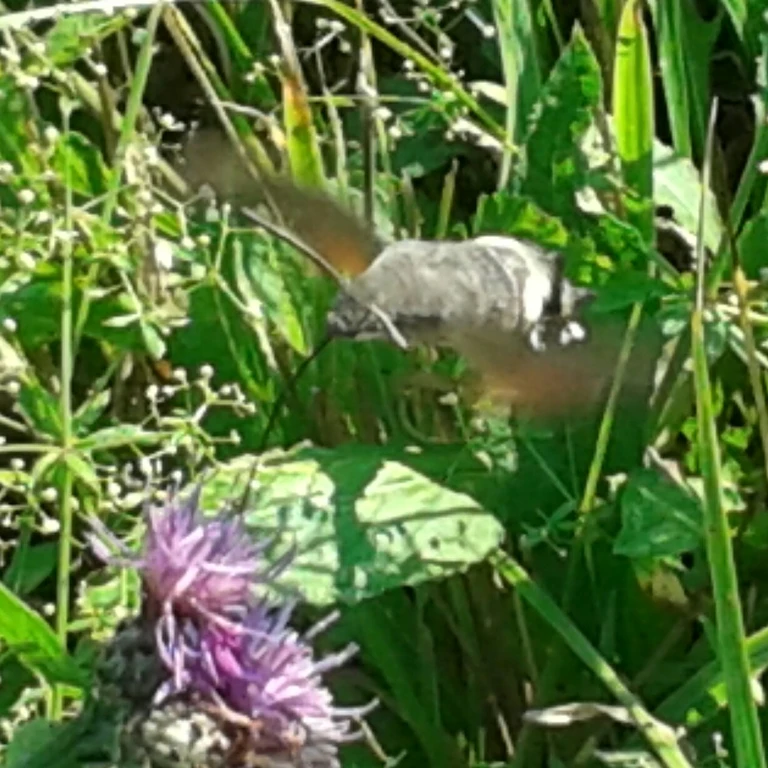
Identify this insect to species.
Macroglossum stellatarum
